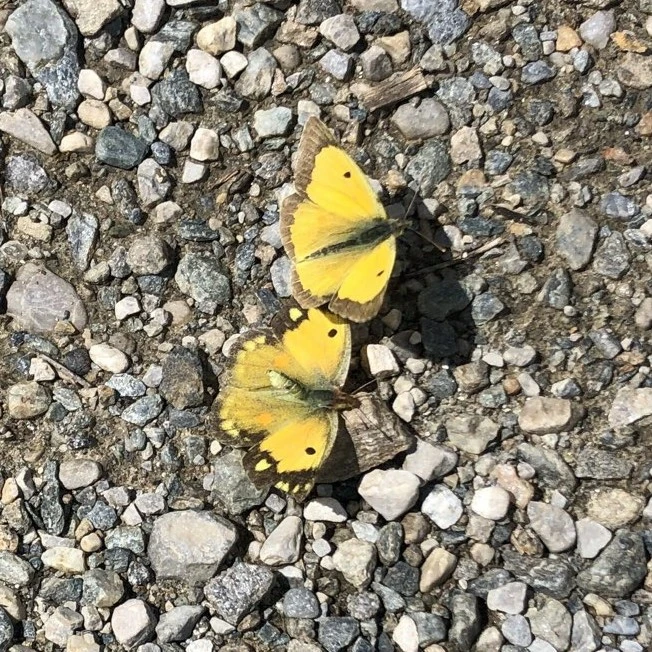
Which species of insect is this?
Colias croceus
